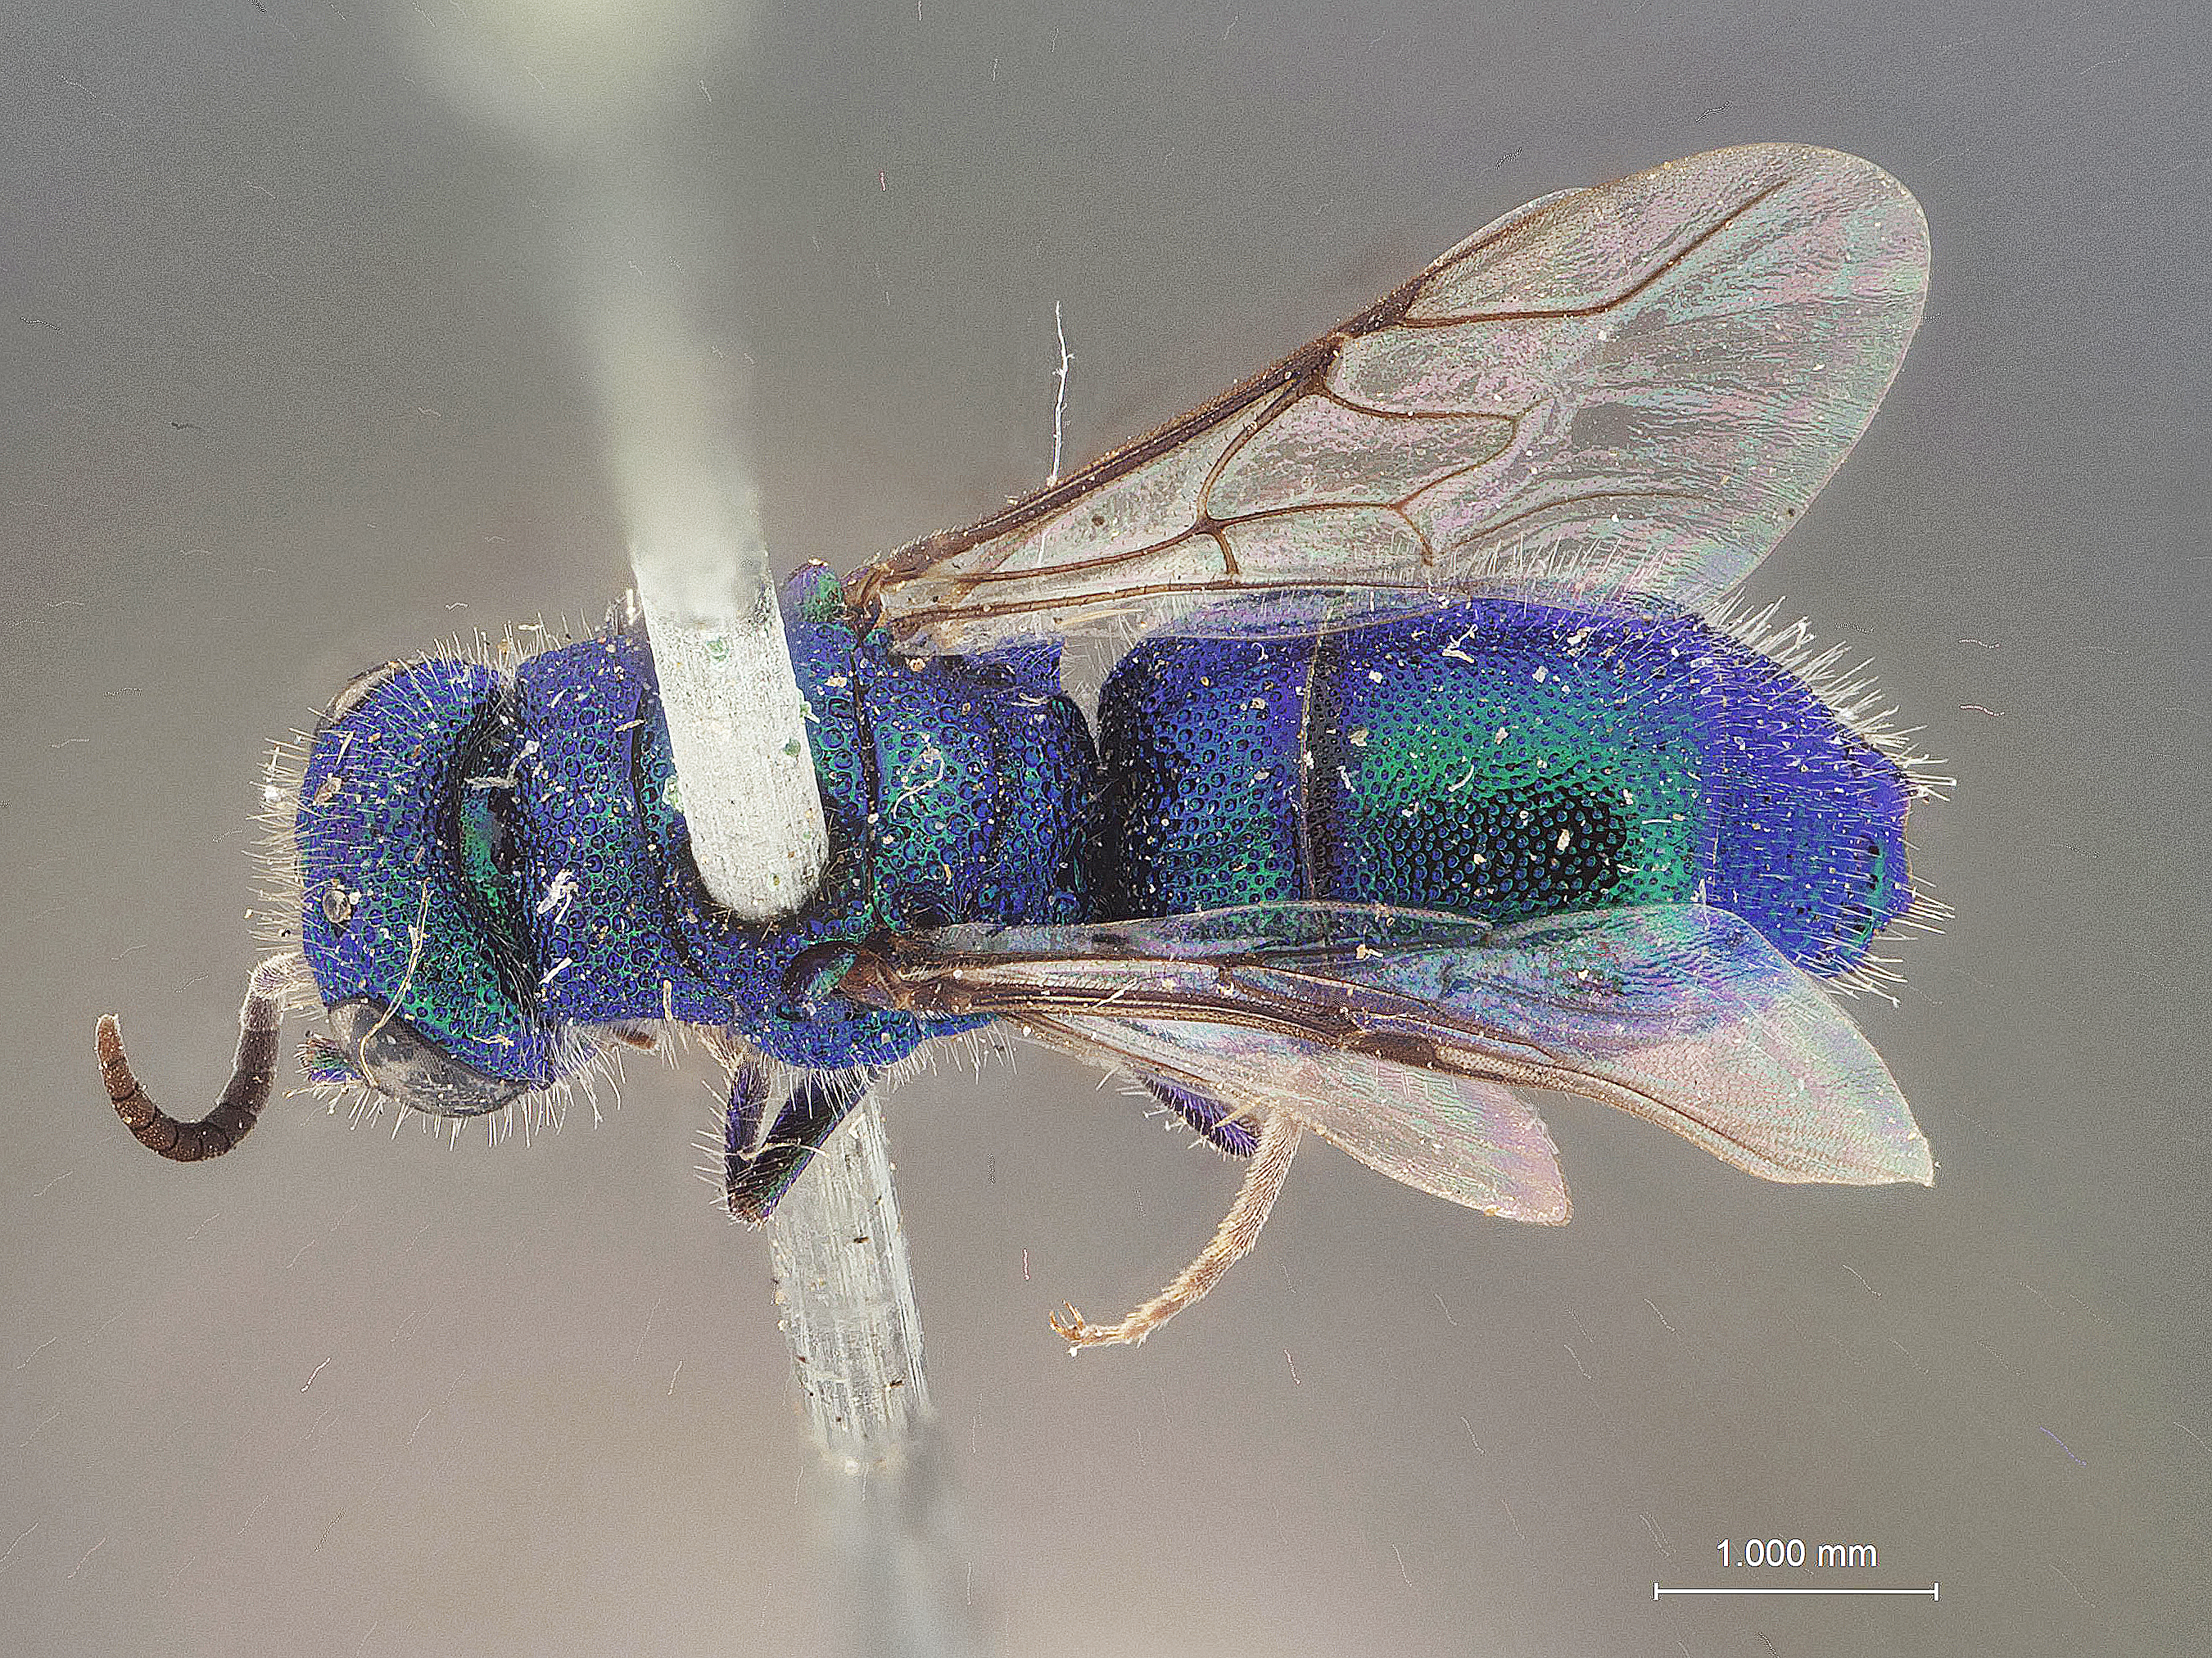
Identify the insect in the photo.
Chrysis amala
